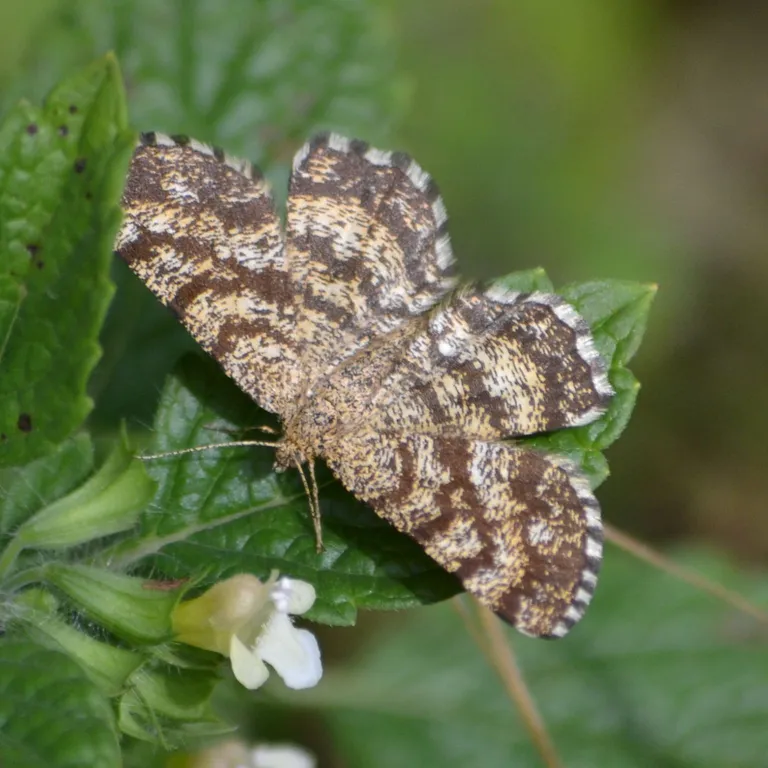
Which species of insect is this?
Ematurga atomaria
